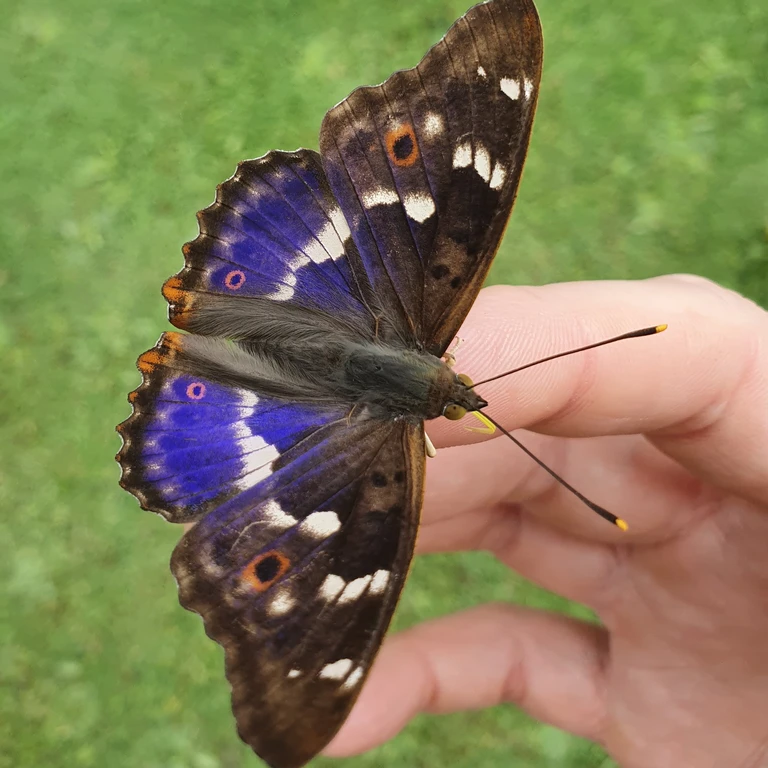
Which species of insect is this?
Apatura ilia
